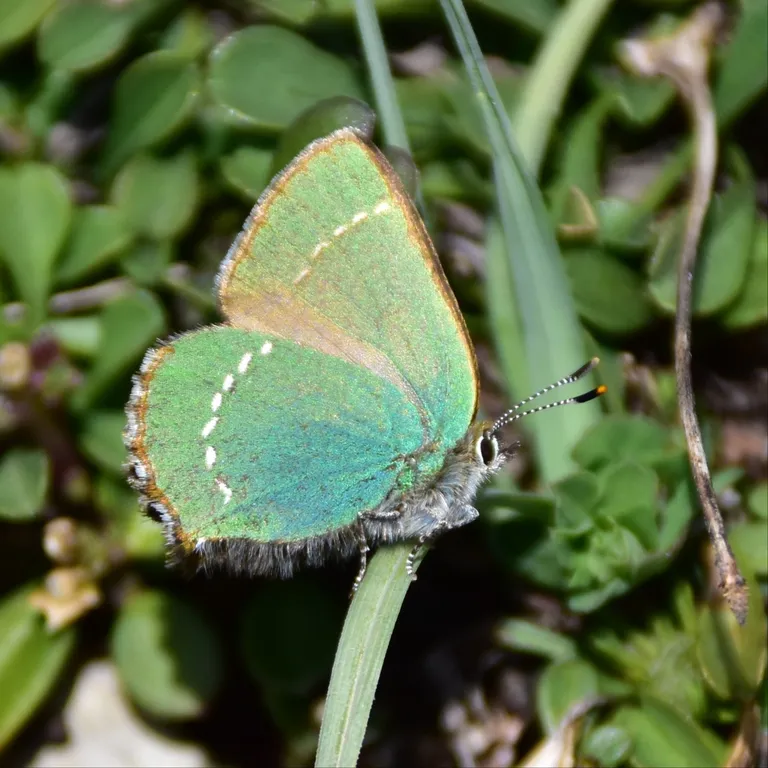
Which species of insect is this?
Callophrys rubi
